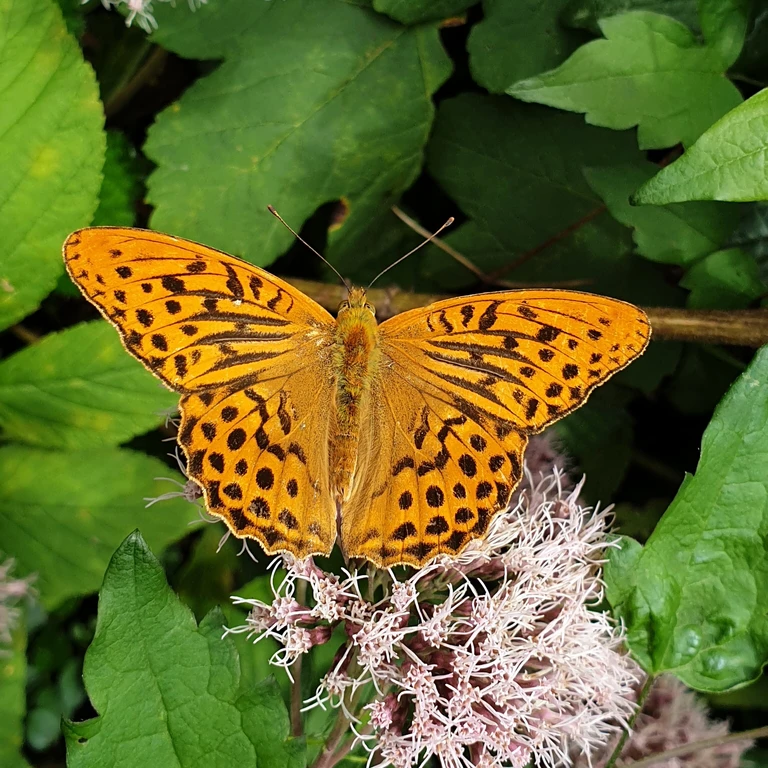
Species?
Argynnis paphia
